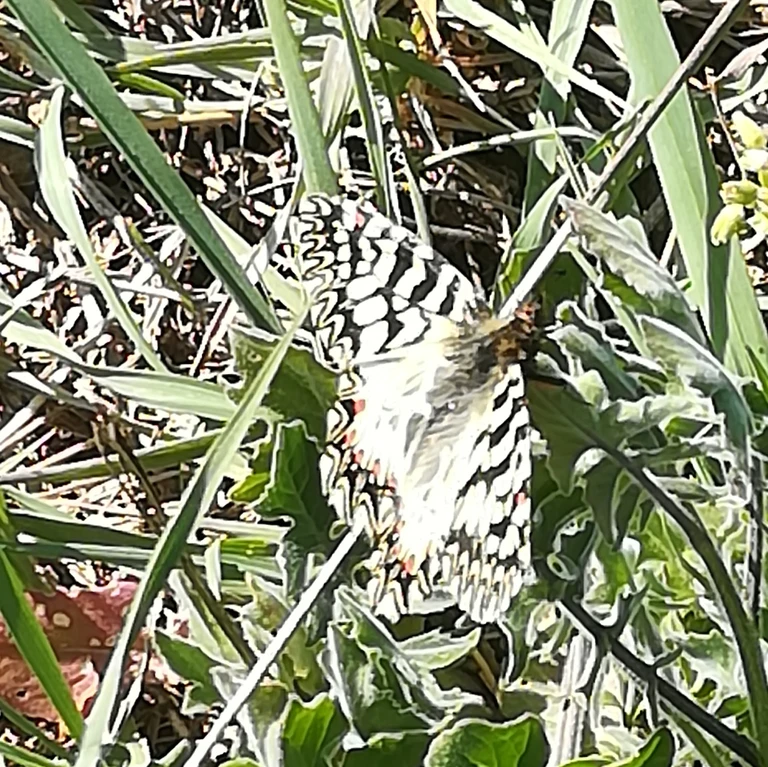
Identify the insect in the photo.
Zerynthia polyxena
